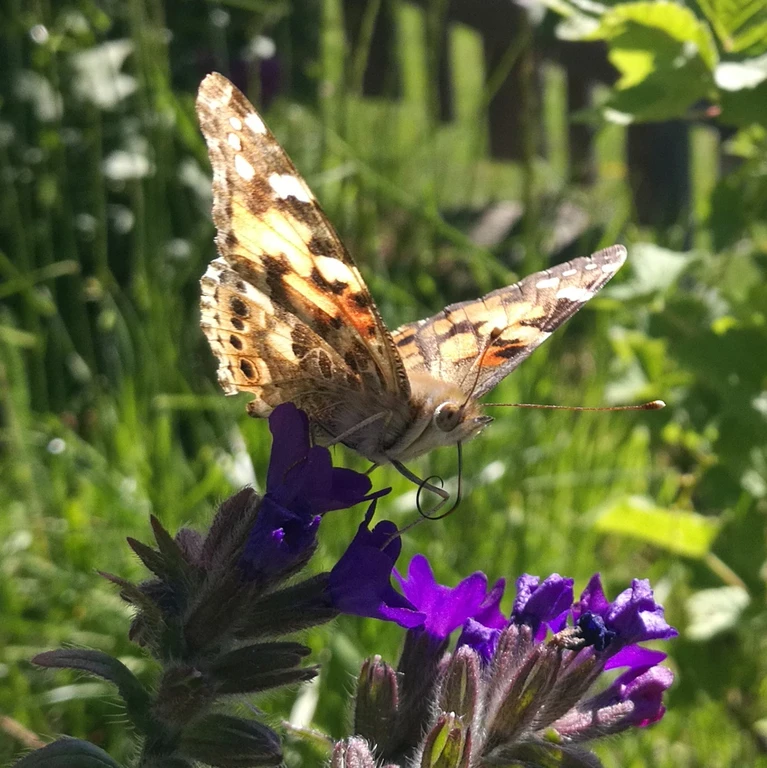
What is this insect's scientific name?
Vanessa cardui
